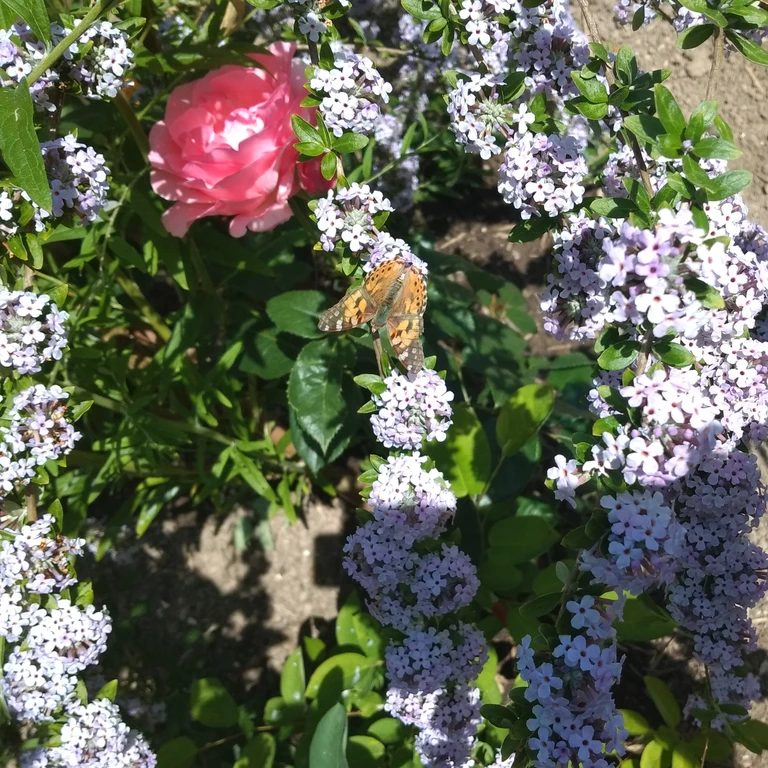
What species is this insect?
Vanessa cardui
